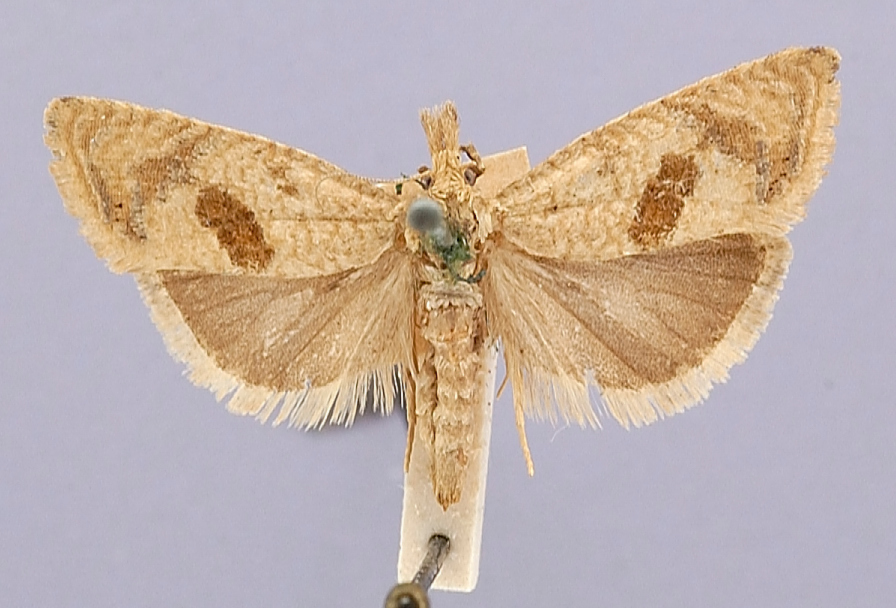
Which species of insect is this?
Paedisca maculatana
